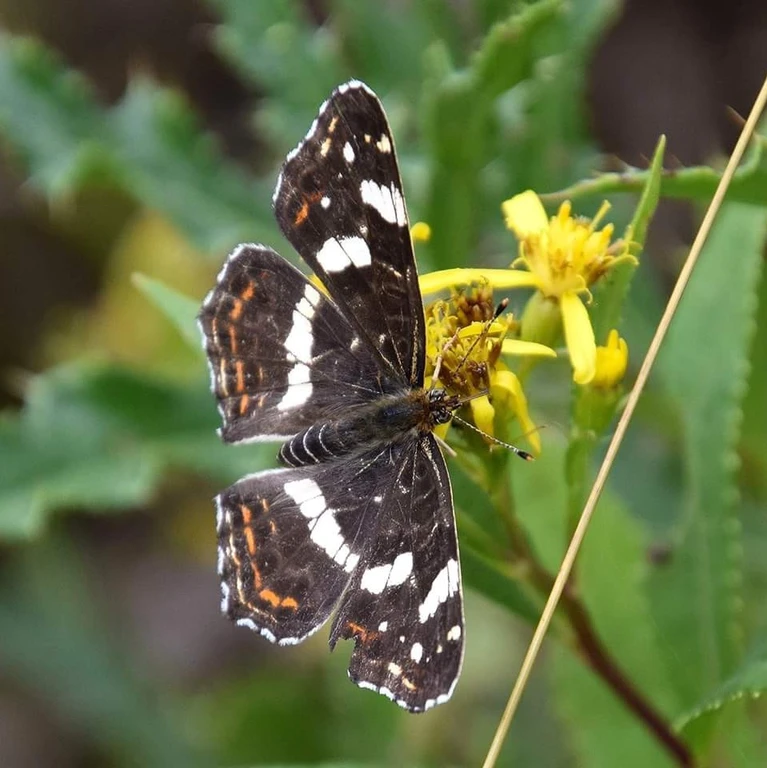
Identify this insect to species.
Araschnia levana
